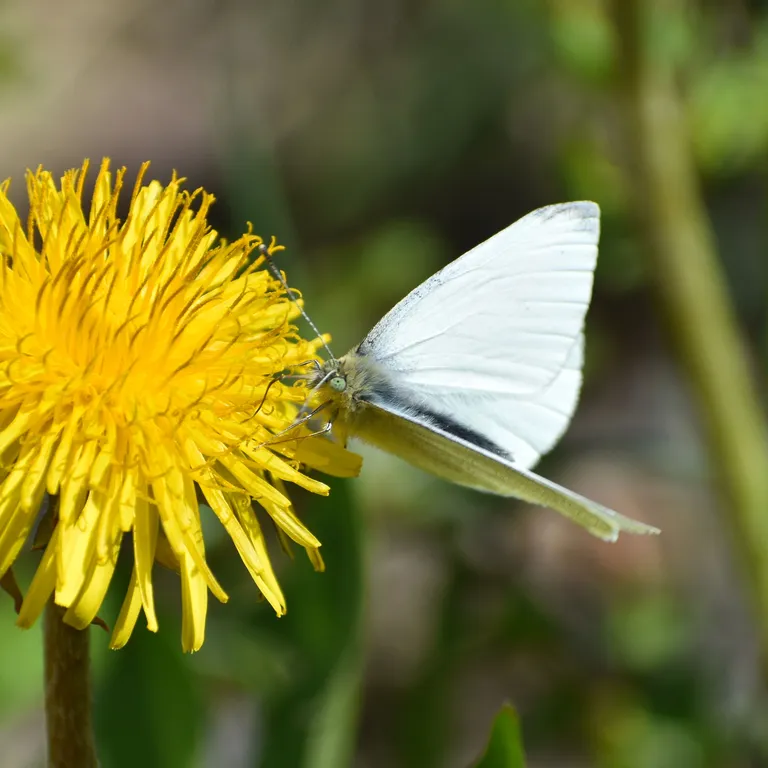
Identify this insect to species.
Pieris rapae
